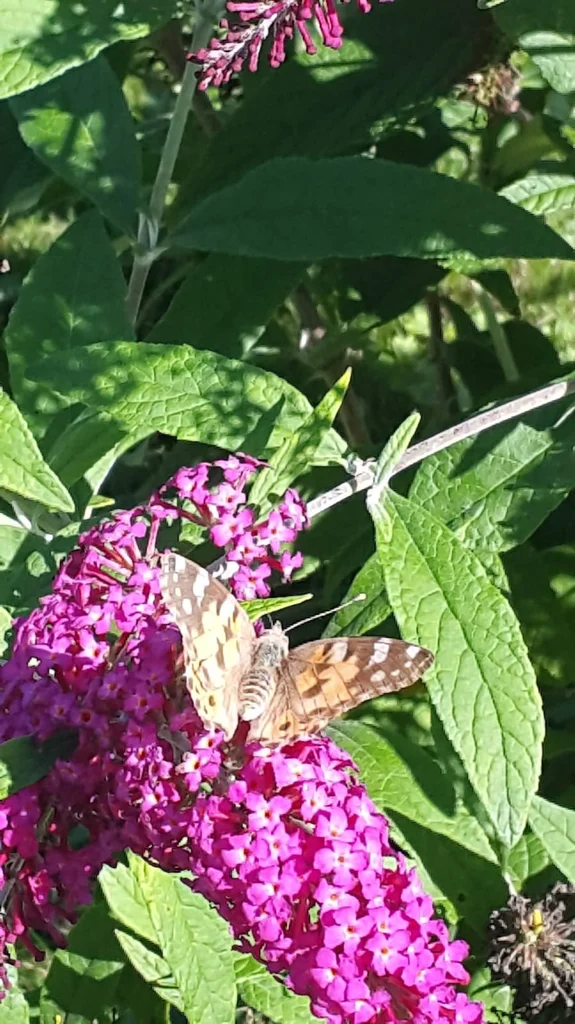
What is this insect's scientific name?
Vanessa cardui
